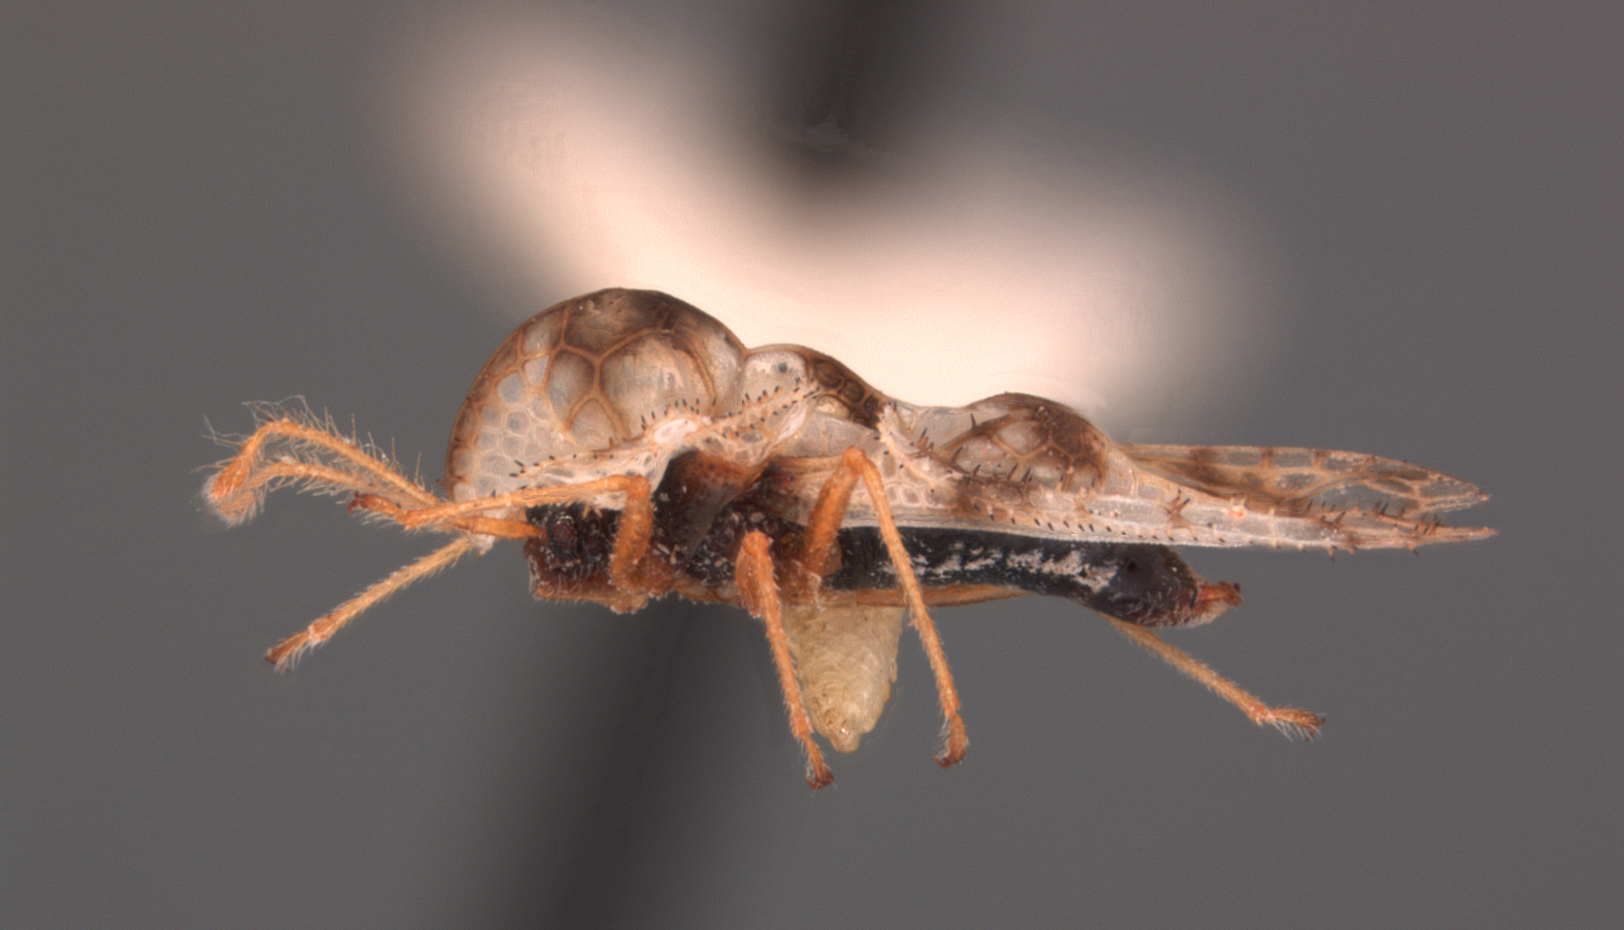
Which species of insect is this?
Corythucha omani
